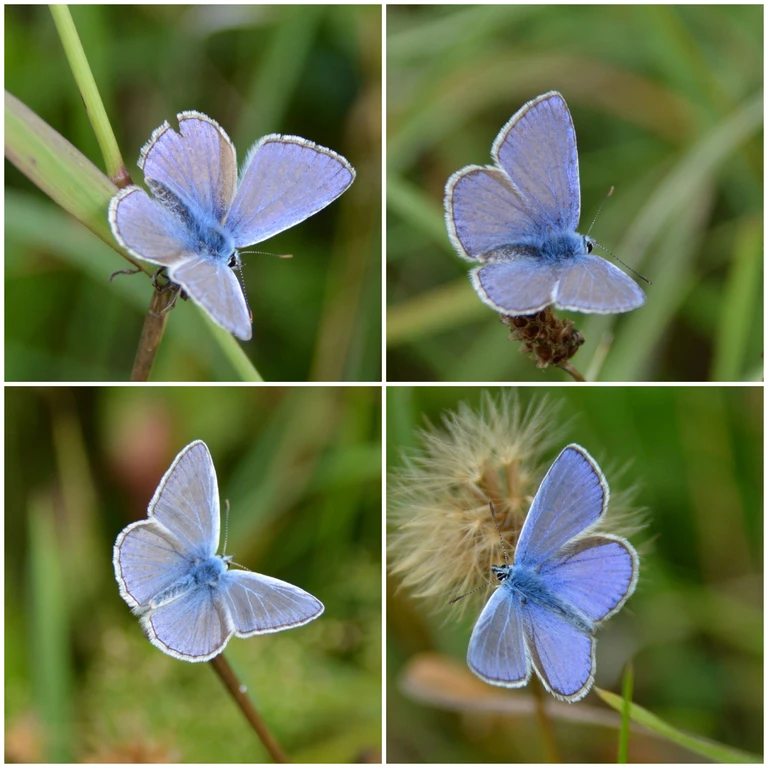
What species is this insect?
Polyommatus icarus
